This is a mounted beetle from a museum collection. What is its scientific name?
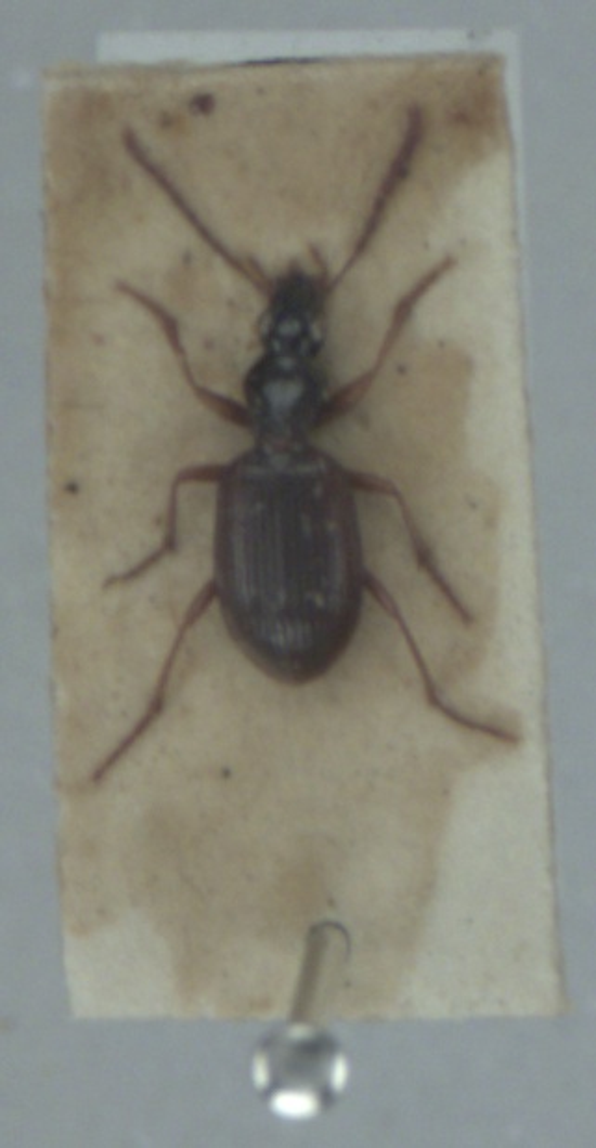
Oxypselaphus obscurus
